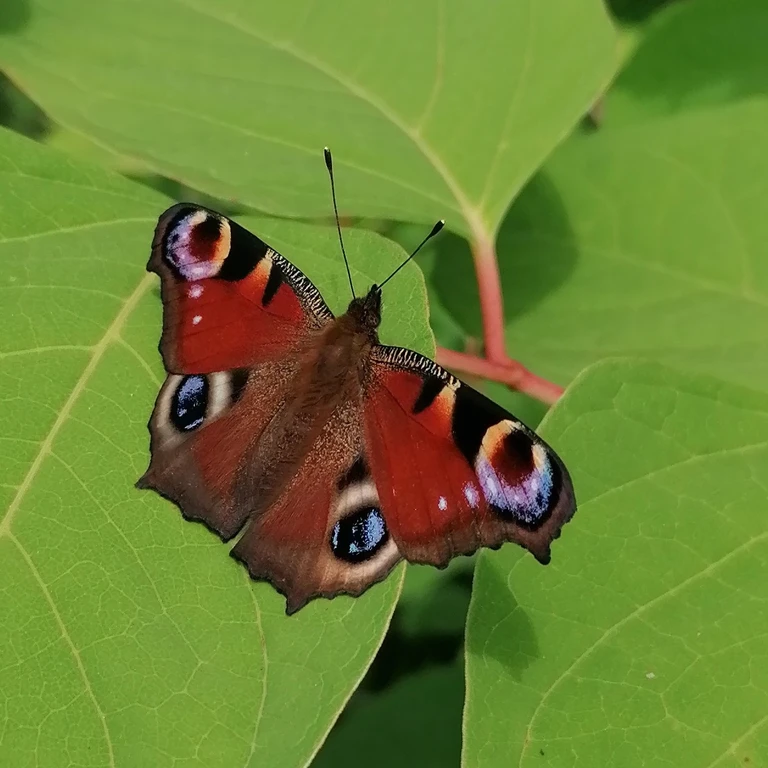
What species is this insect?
Aglais io
